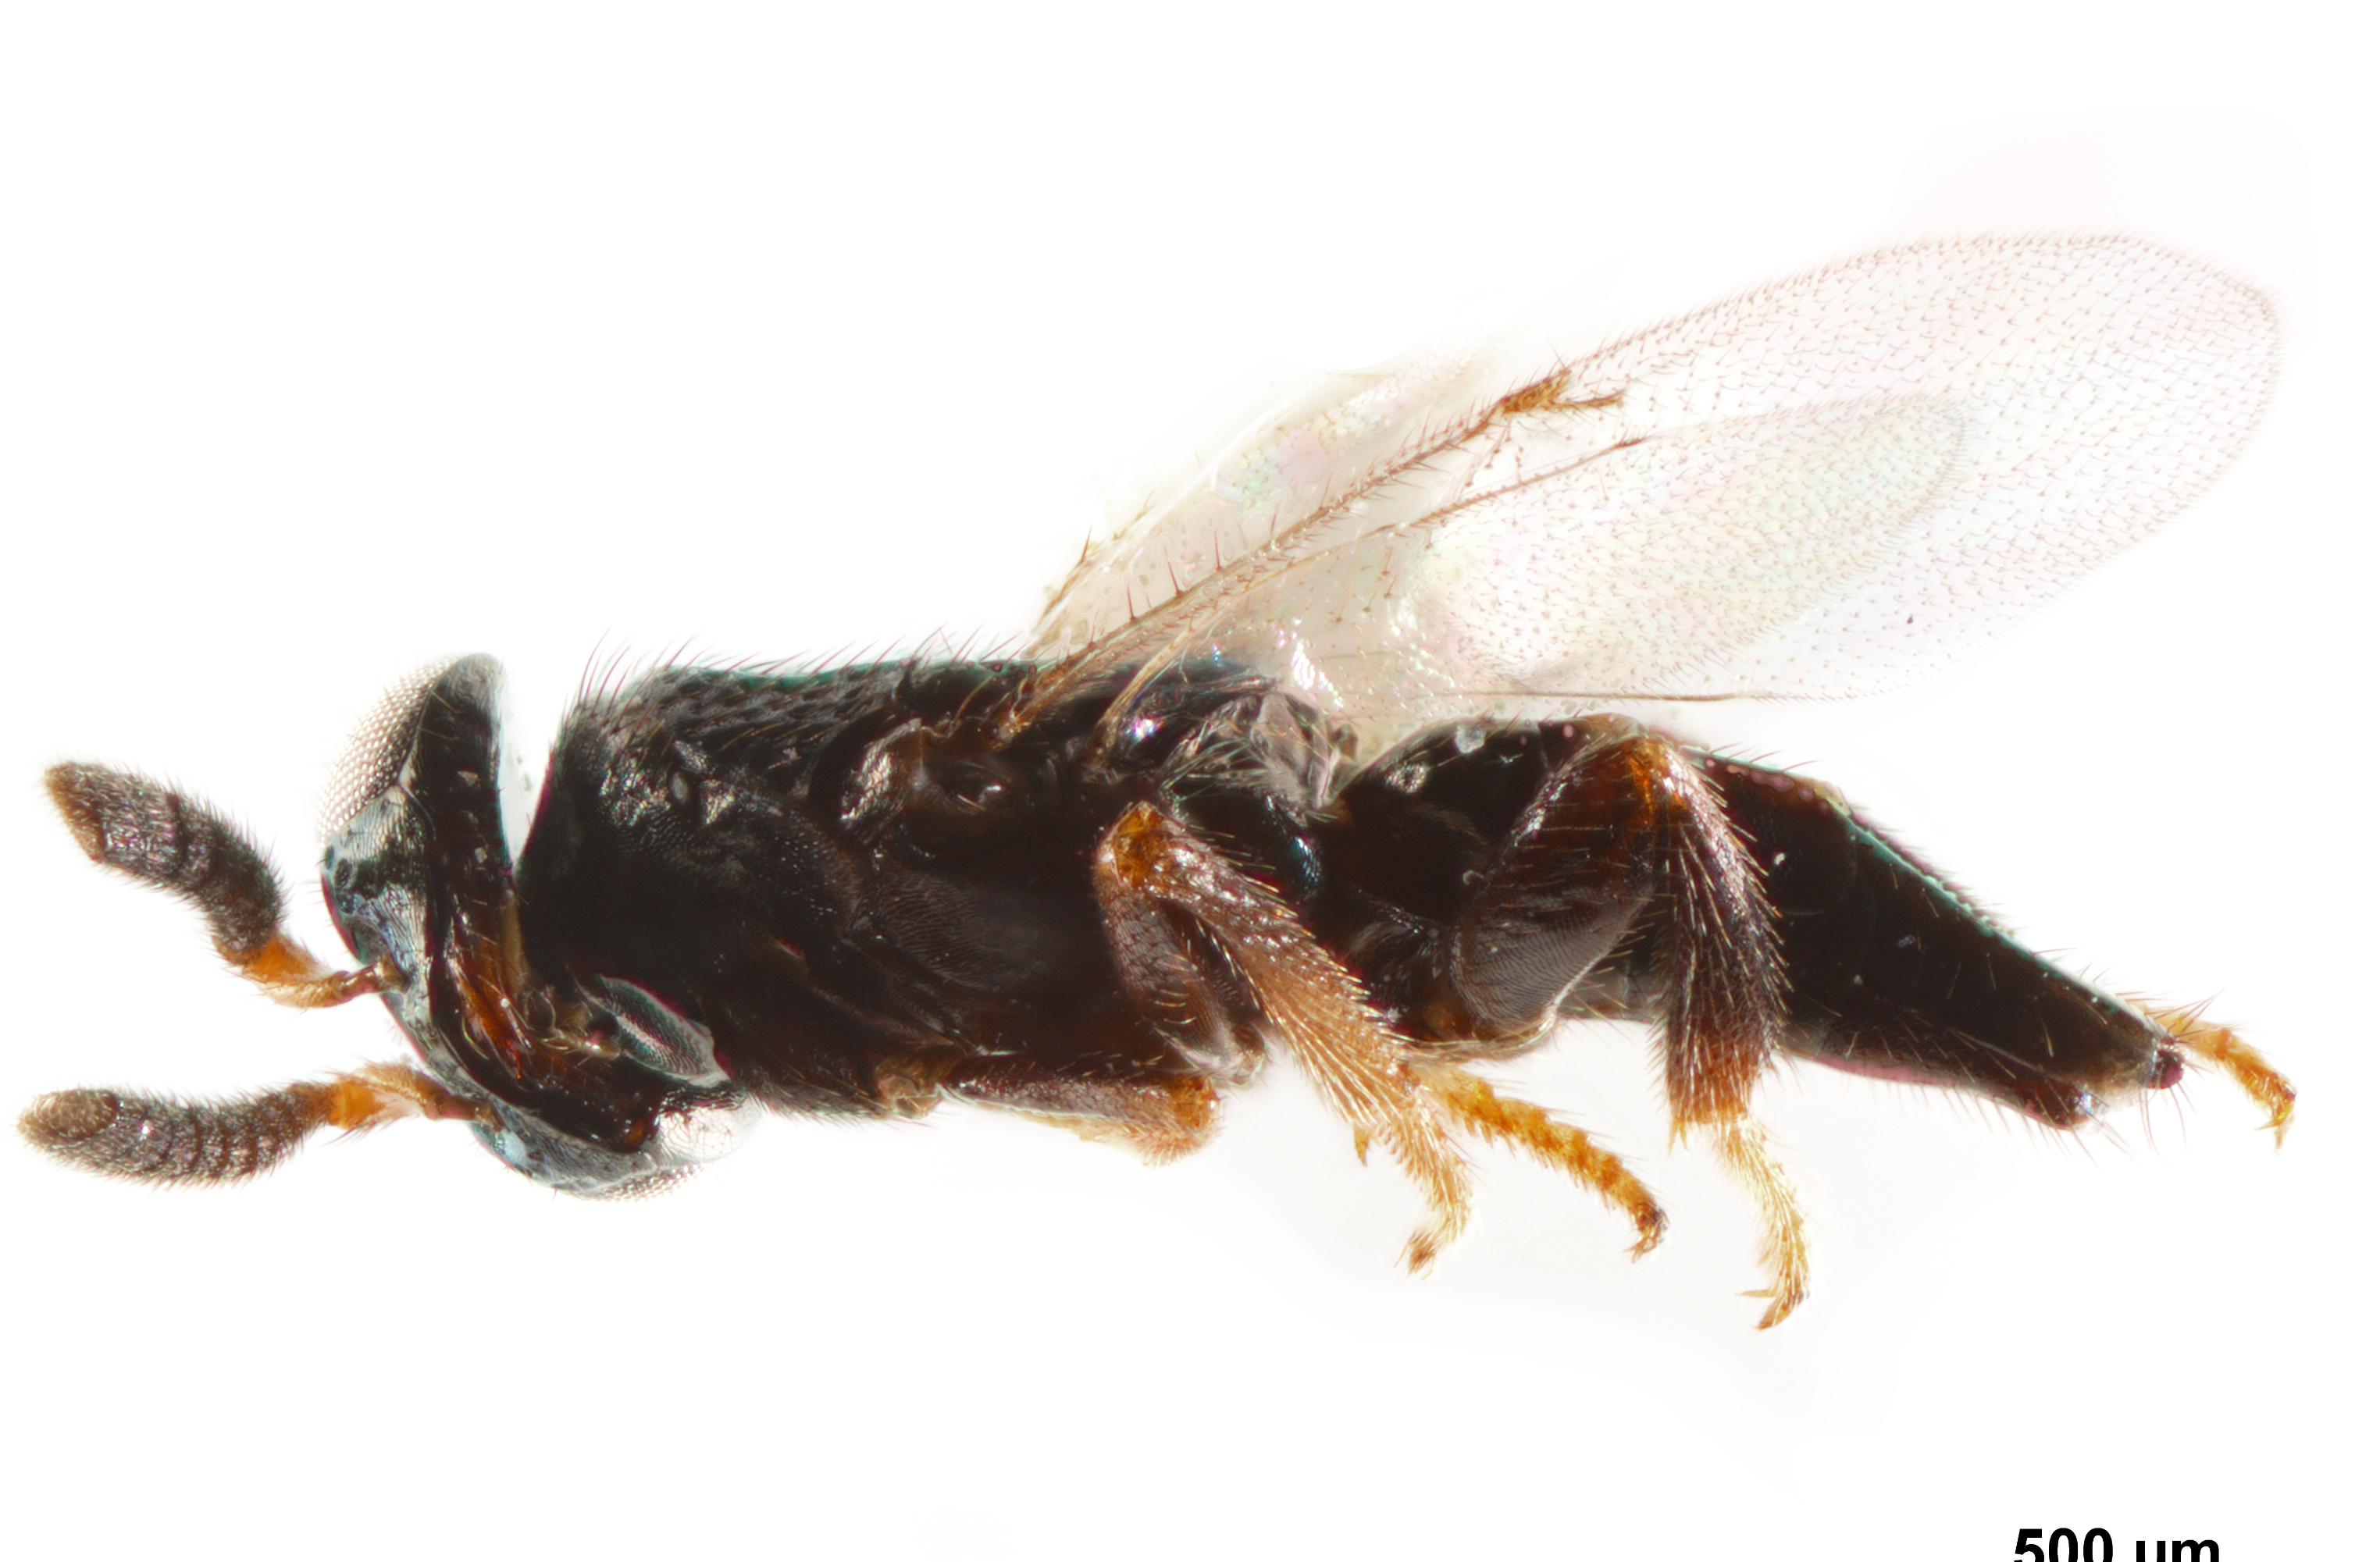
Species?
Cerchysiella insularis
